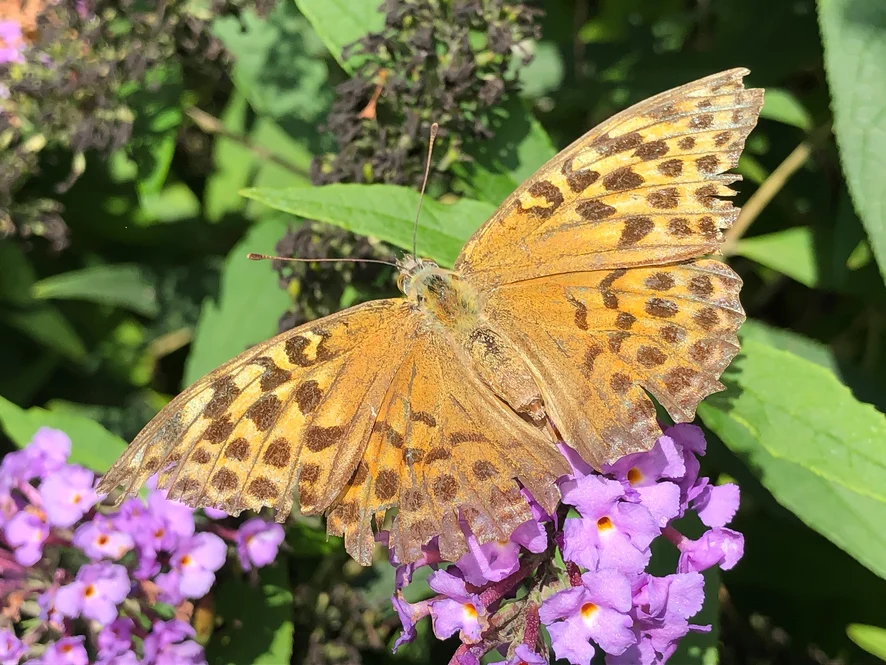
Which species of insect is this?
Argynnis paphia
